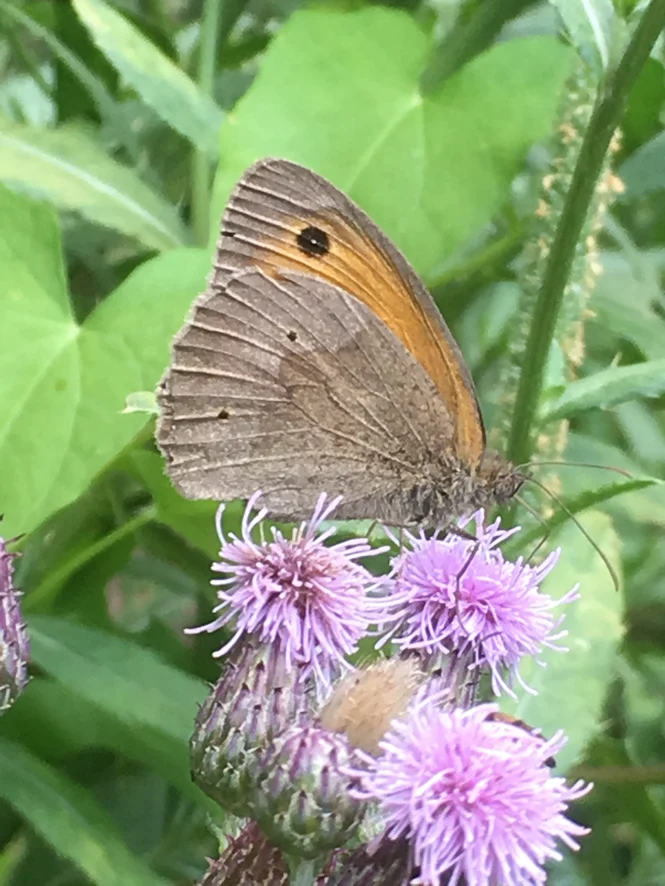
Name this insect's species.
Maniola jurtina
